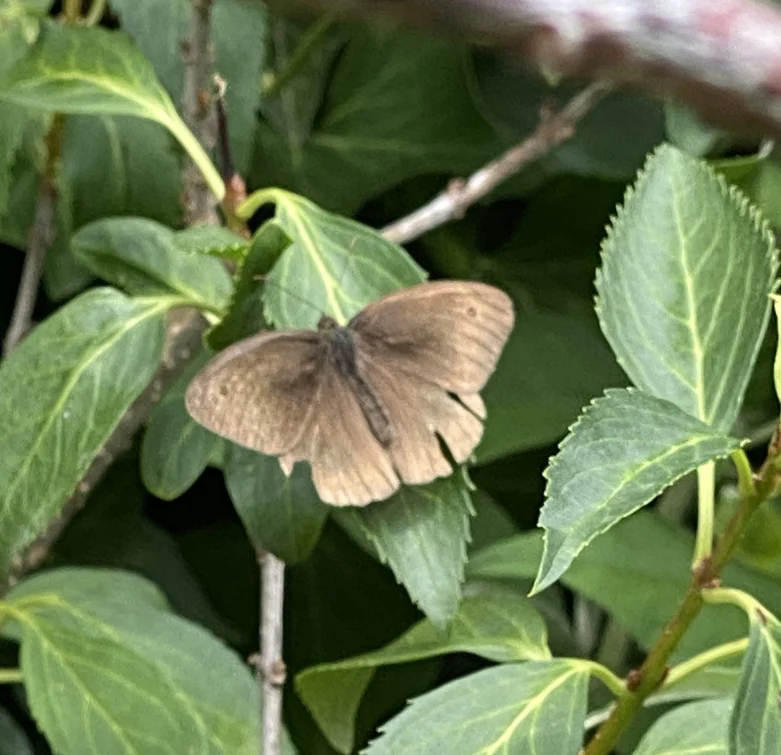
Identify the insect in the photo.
Maniola jurtina
